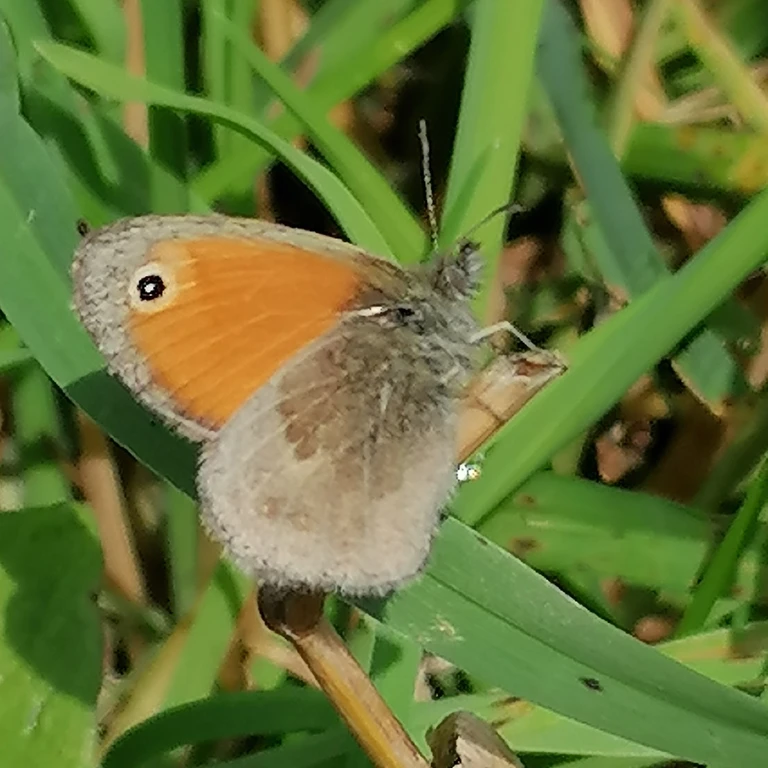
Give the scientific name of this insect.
Coenonympha pamphilus
